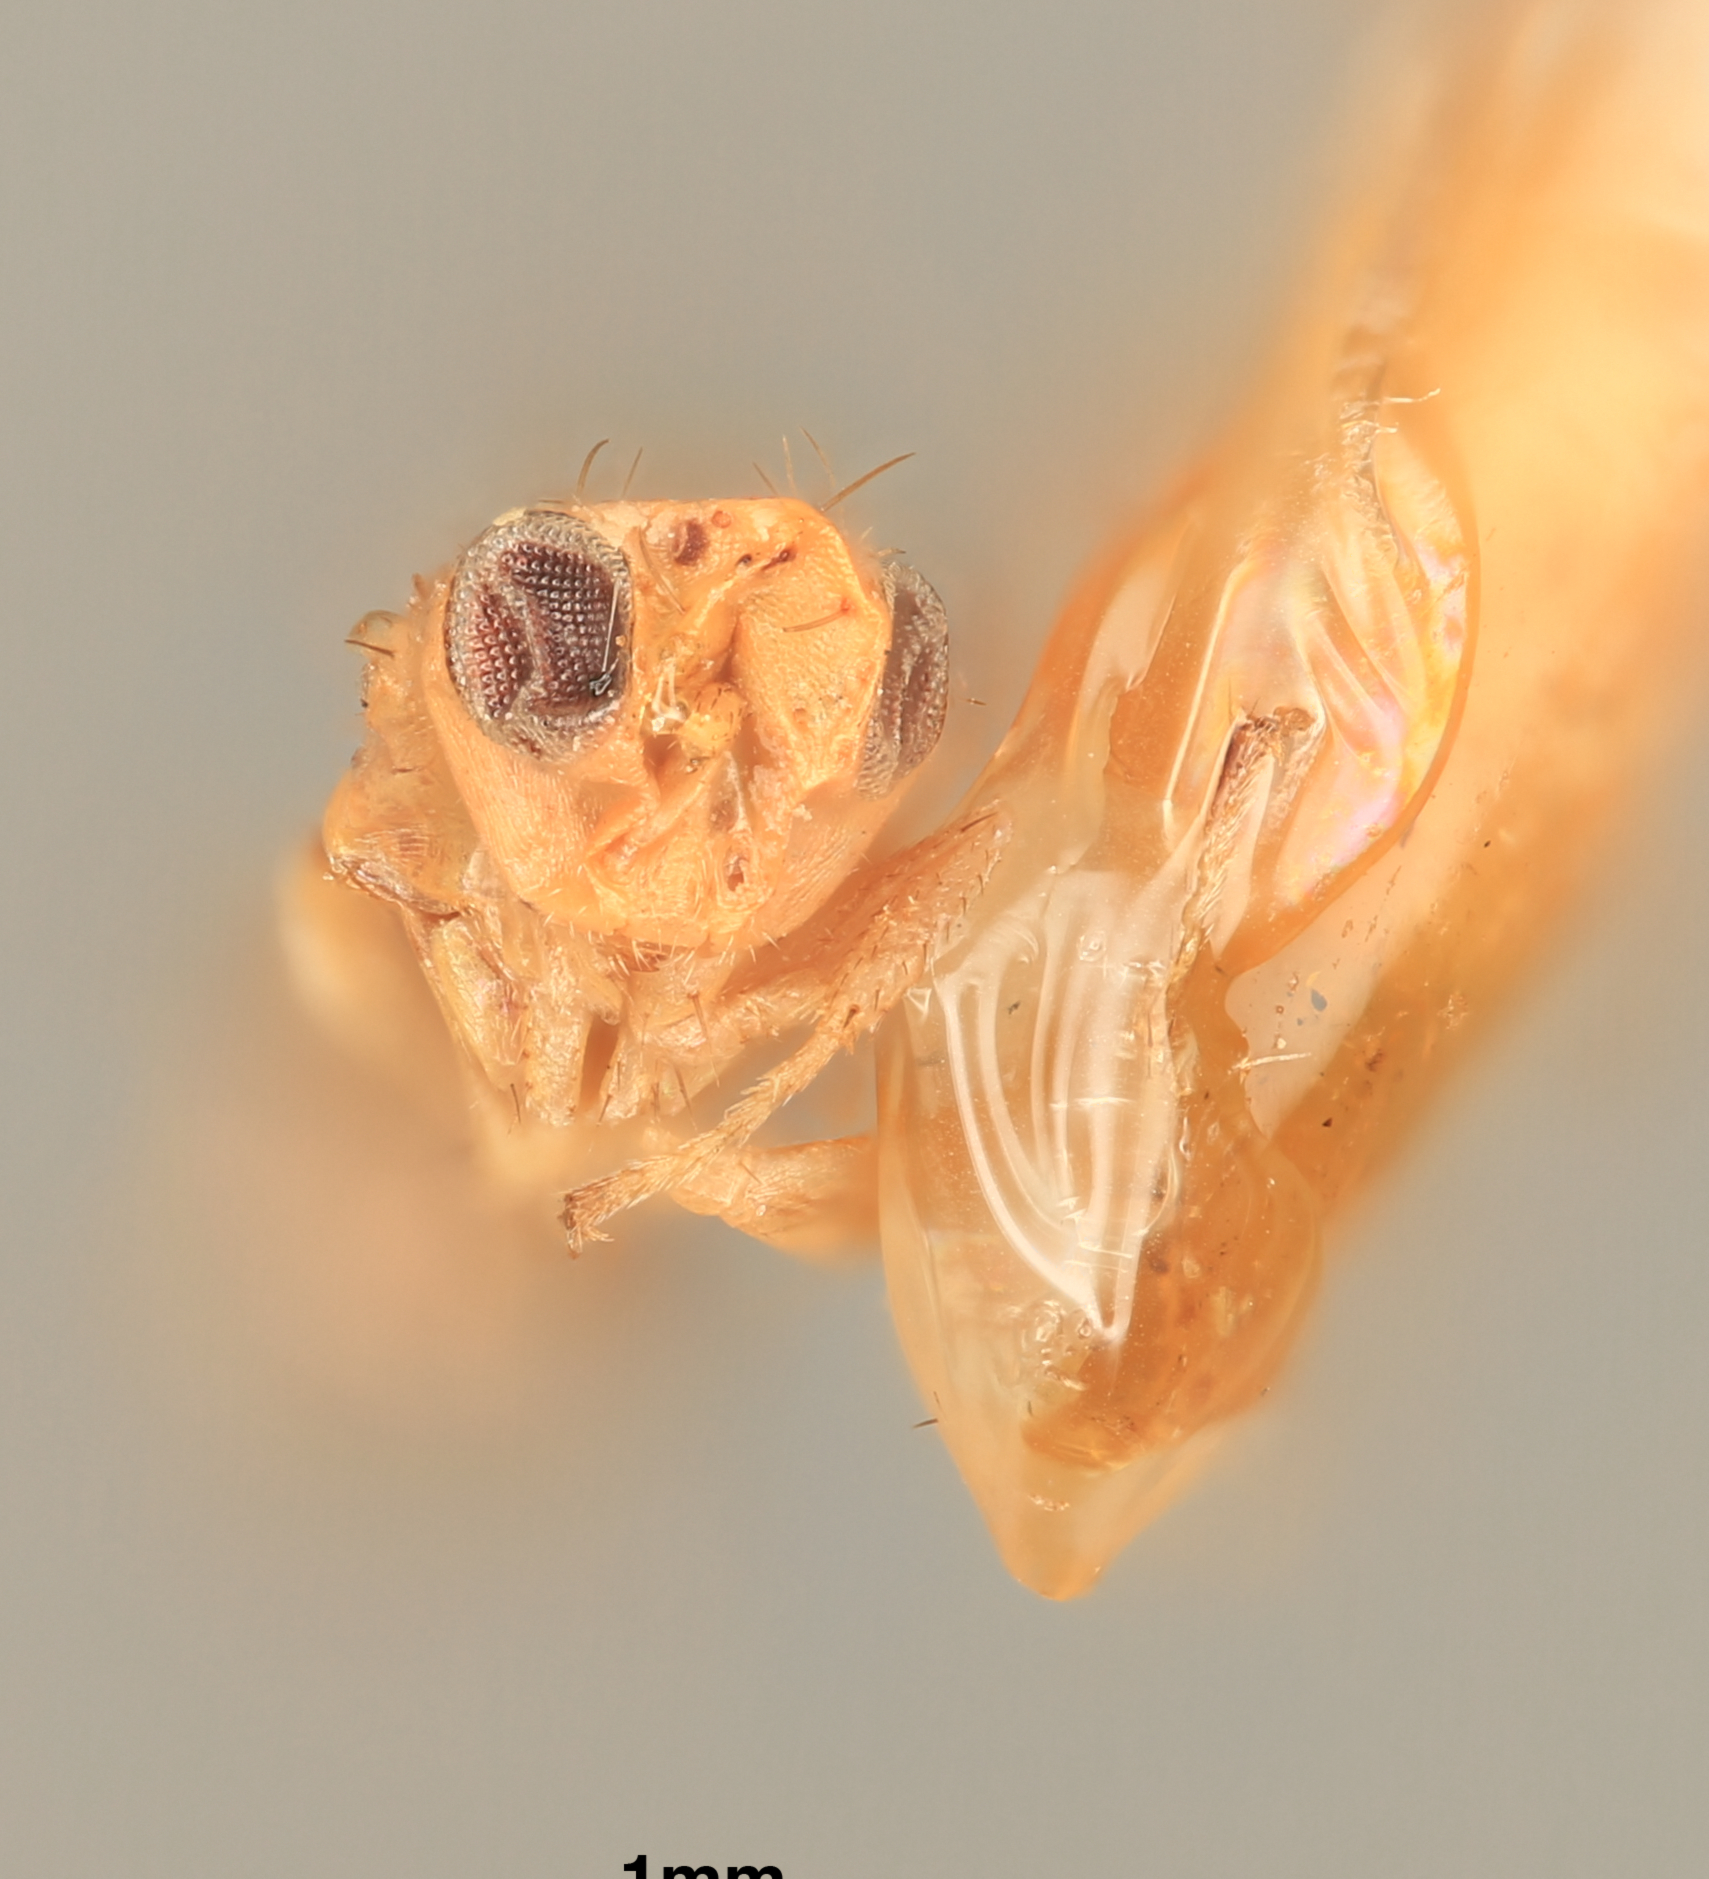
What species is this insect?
Euryischomyia fasciata
